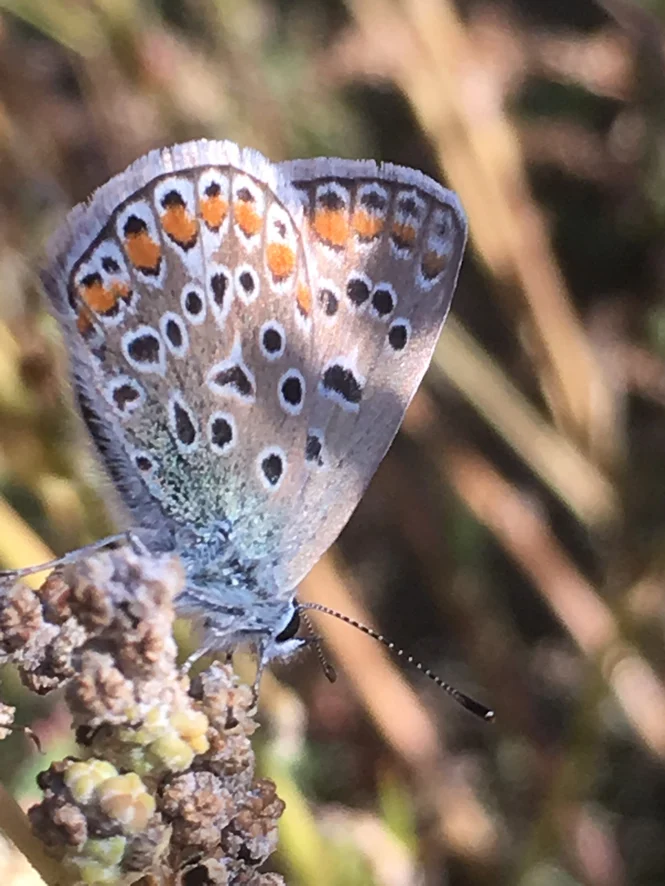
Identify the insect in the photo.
Polyommatus icarus
